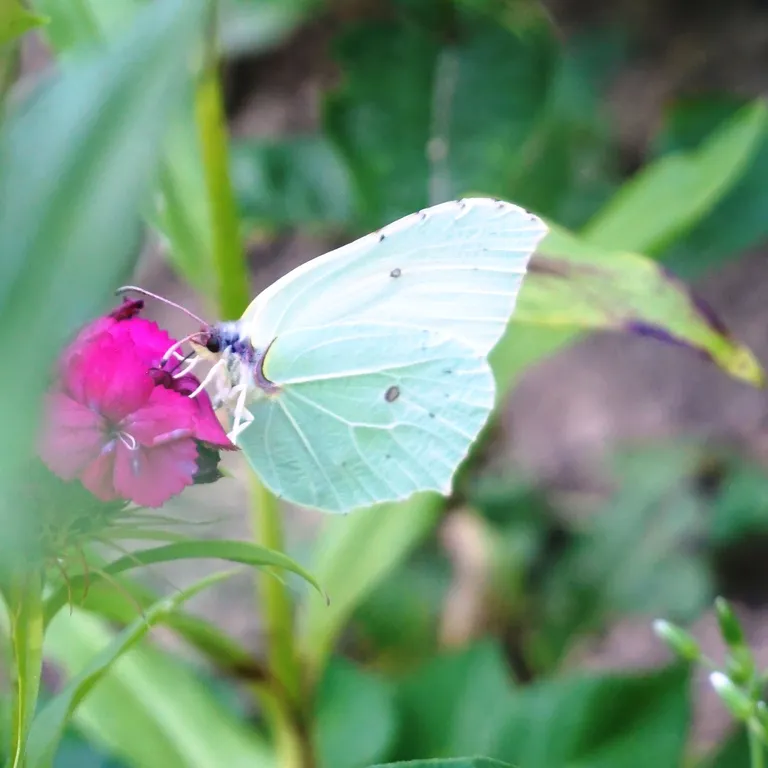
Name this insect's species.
Gonepteryx rhamni
